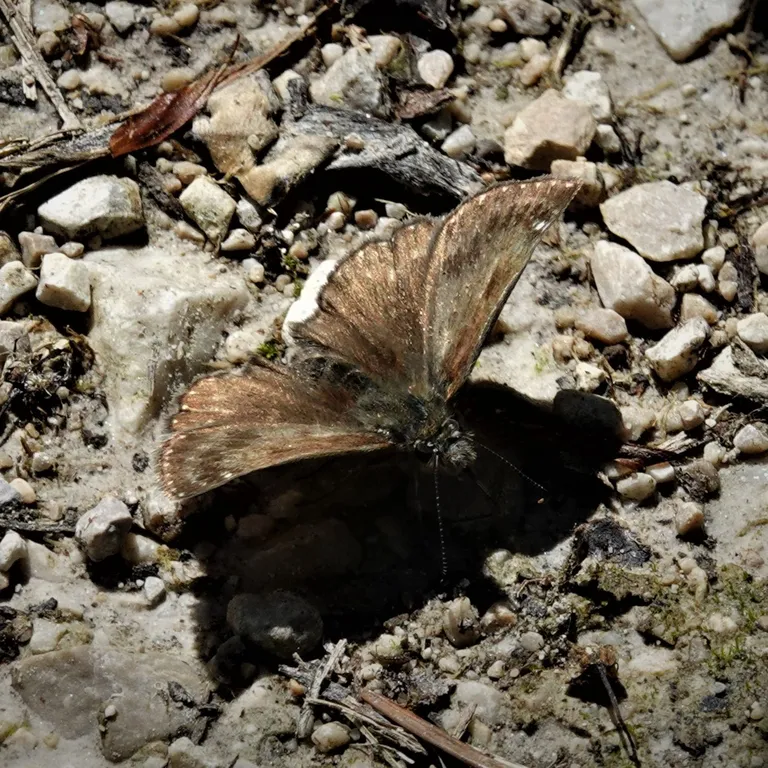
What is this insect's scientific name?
Erynnis tages
